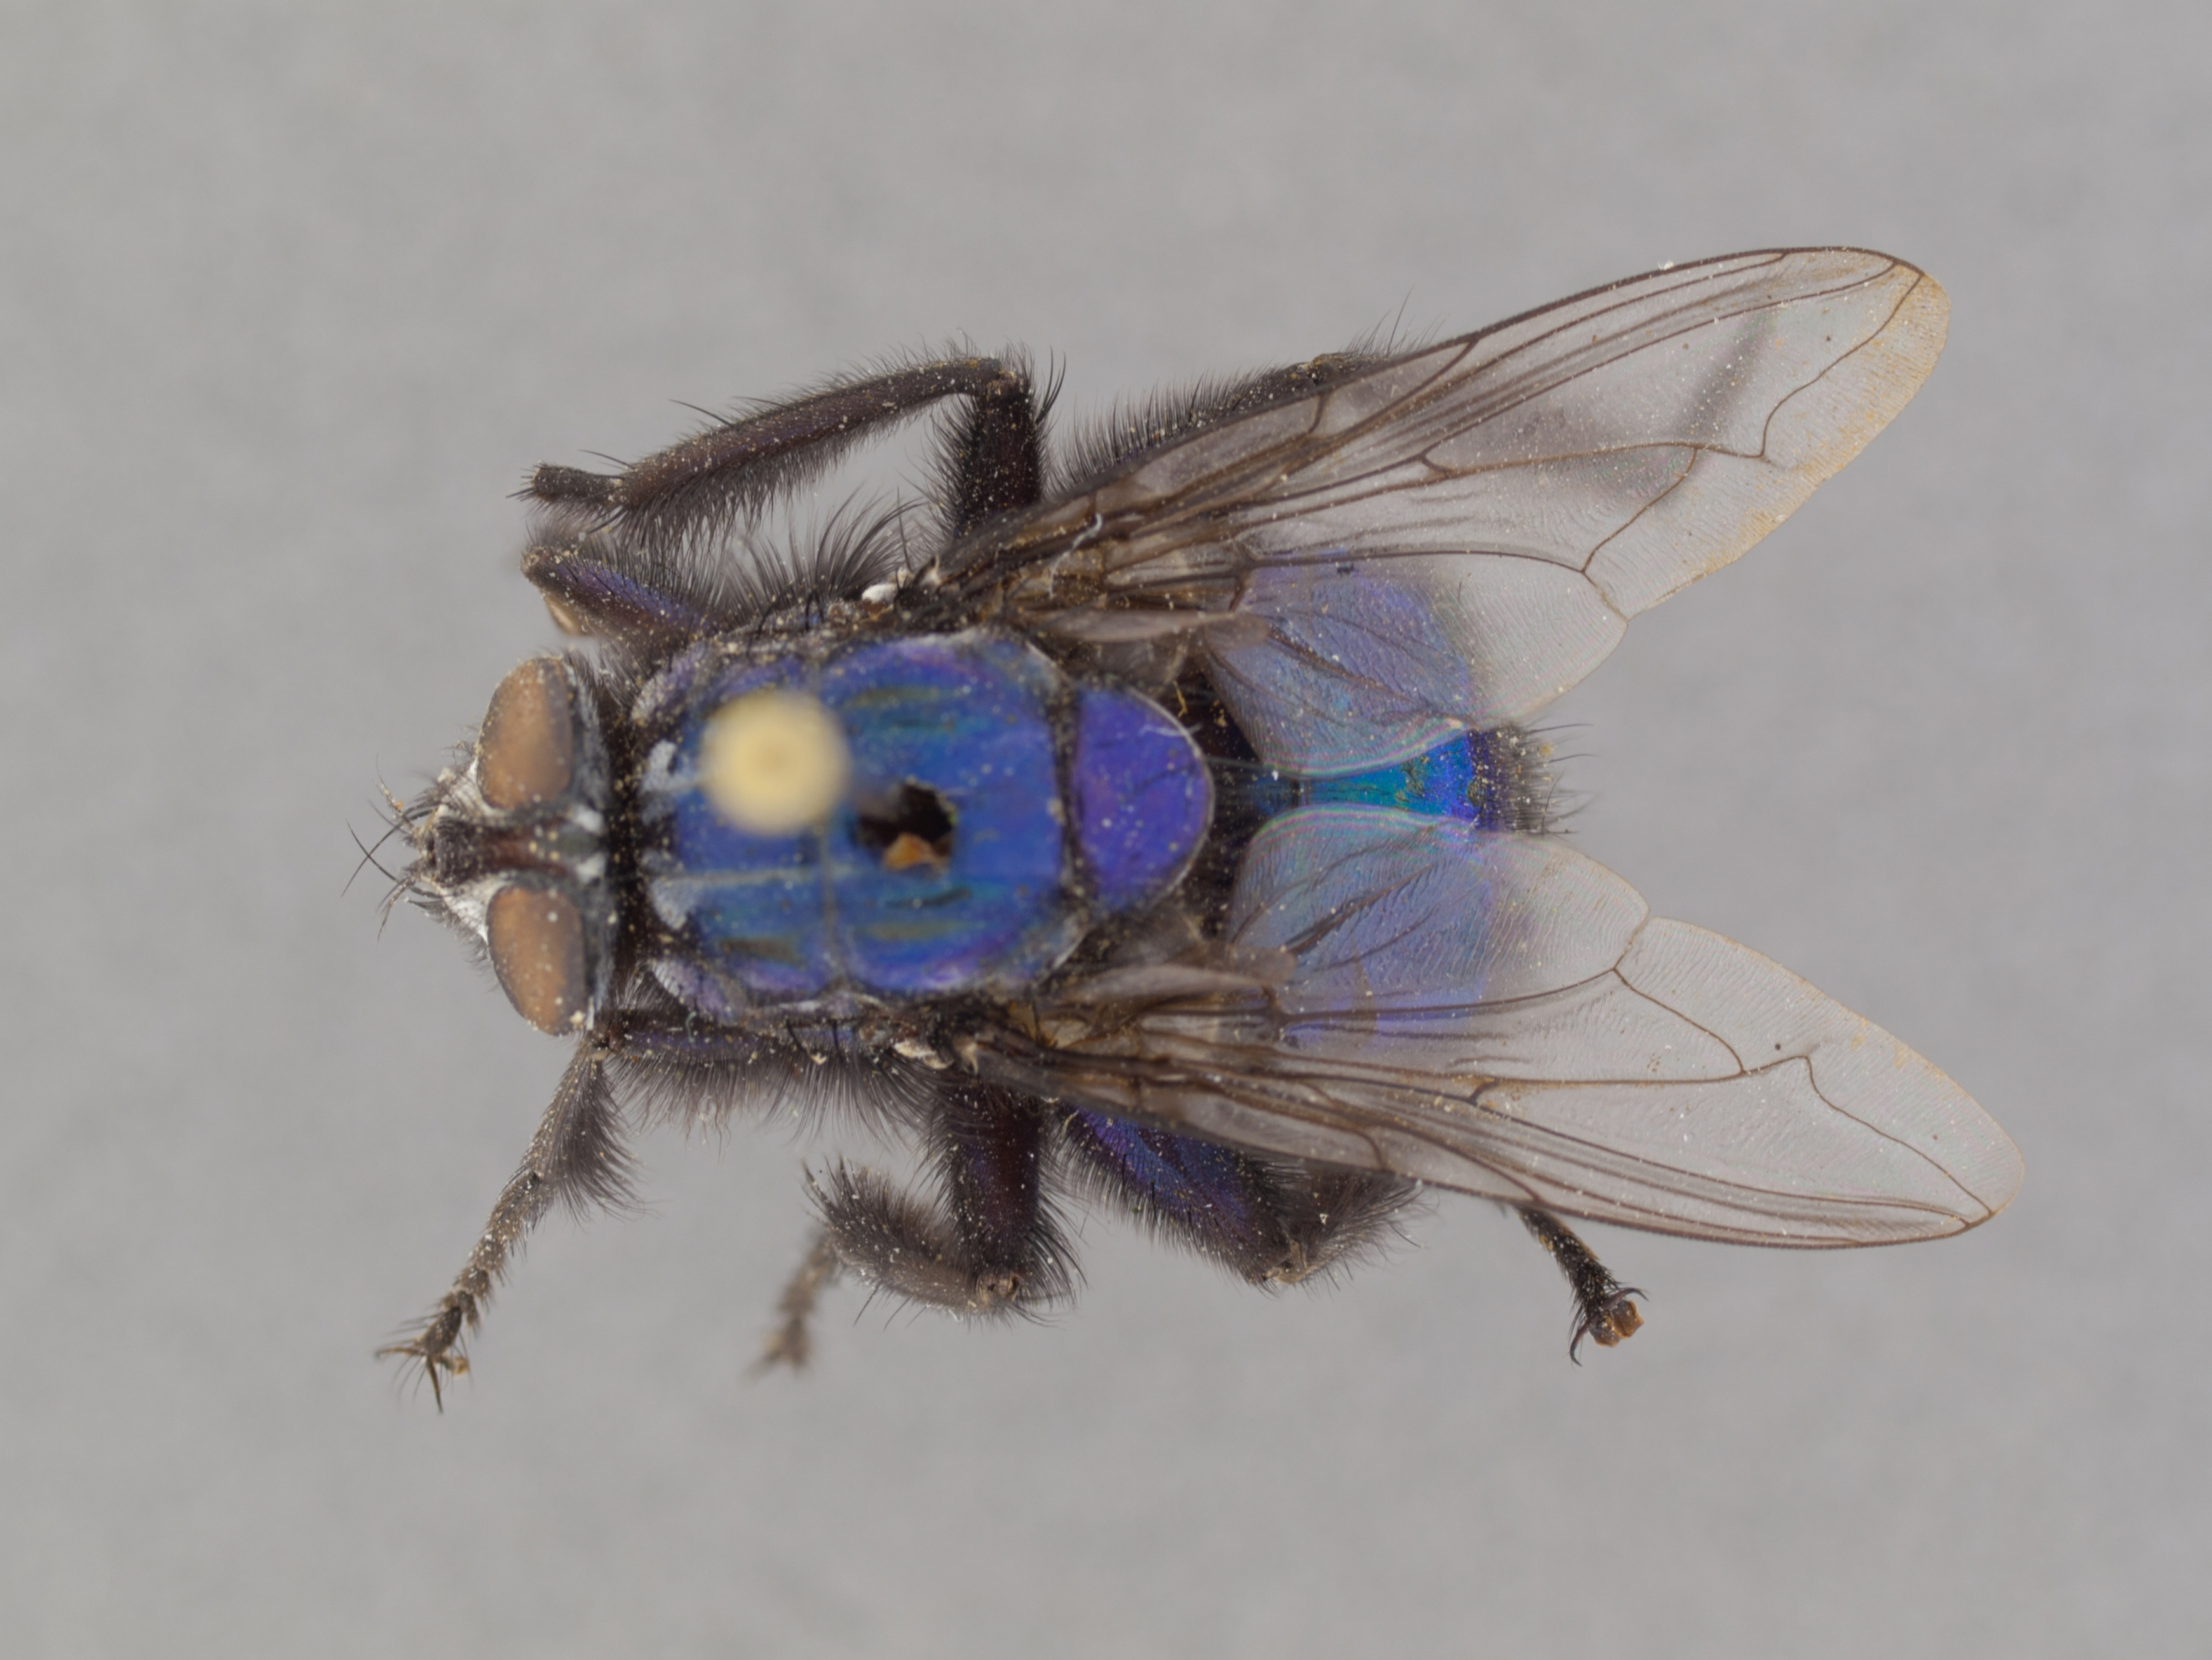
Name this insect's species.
Neta chilensis
